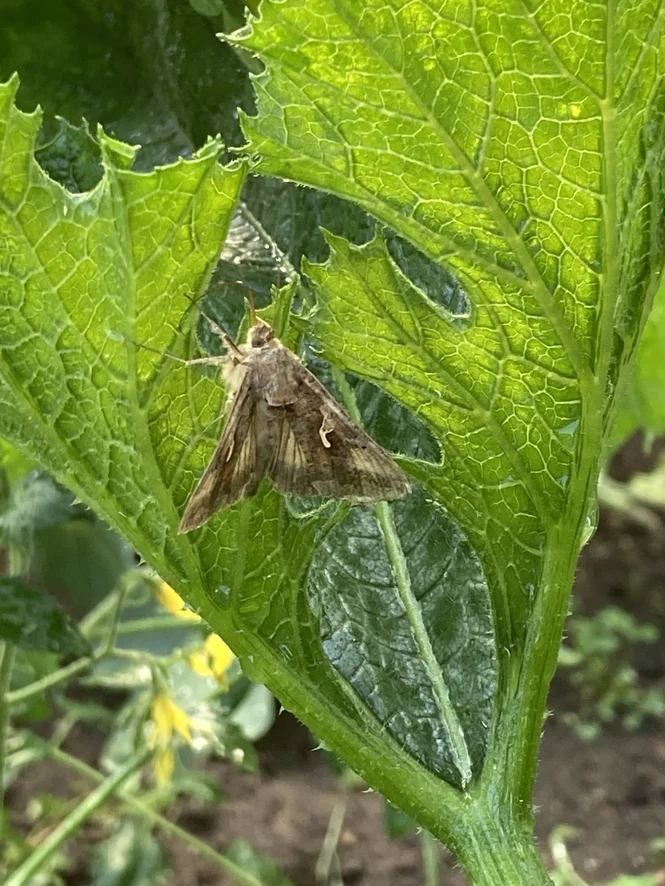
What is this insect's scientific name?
Autographa gamma
